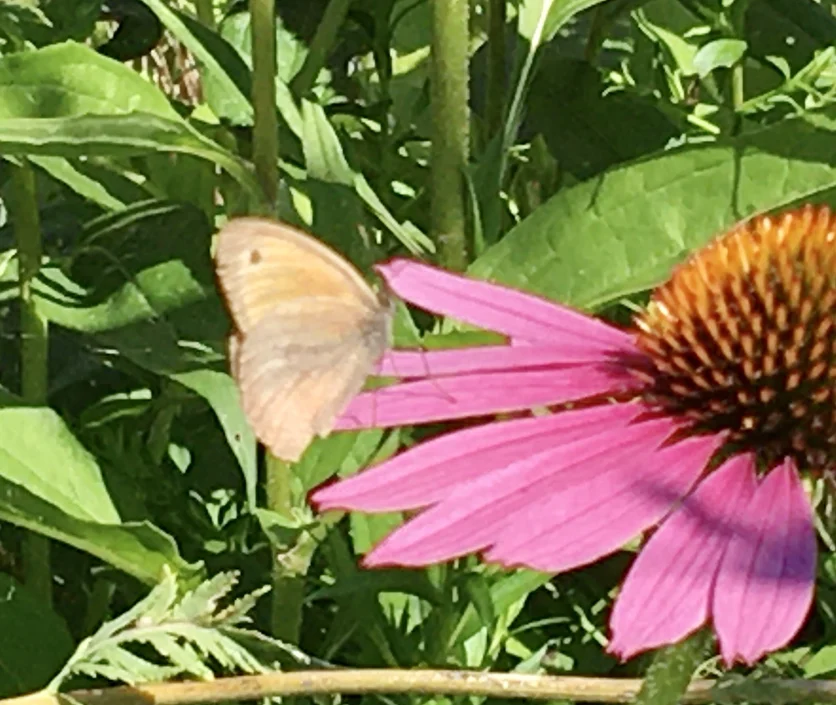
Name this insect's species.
Maniola jurtina
